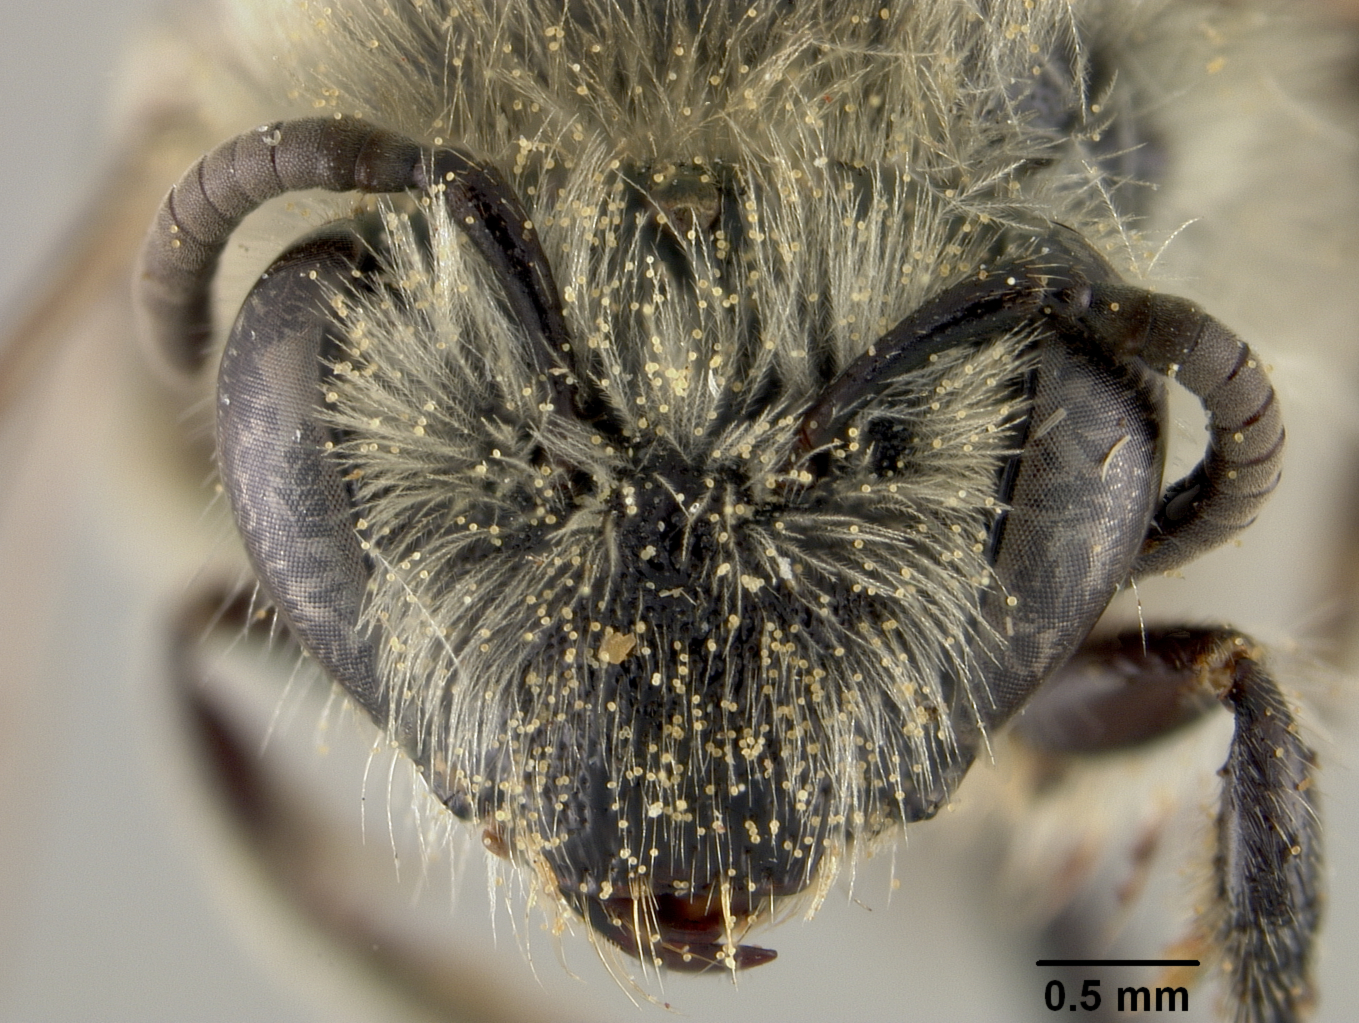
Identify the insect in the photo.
Colletes arenicola
